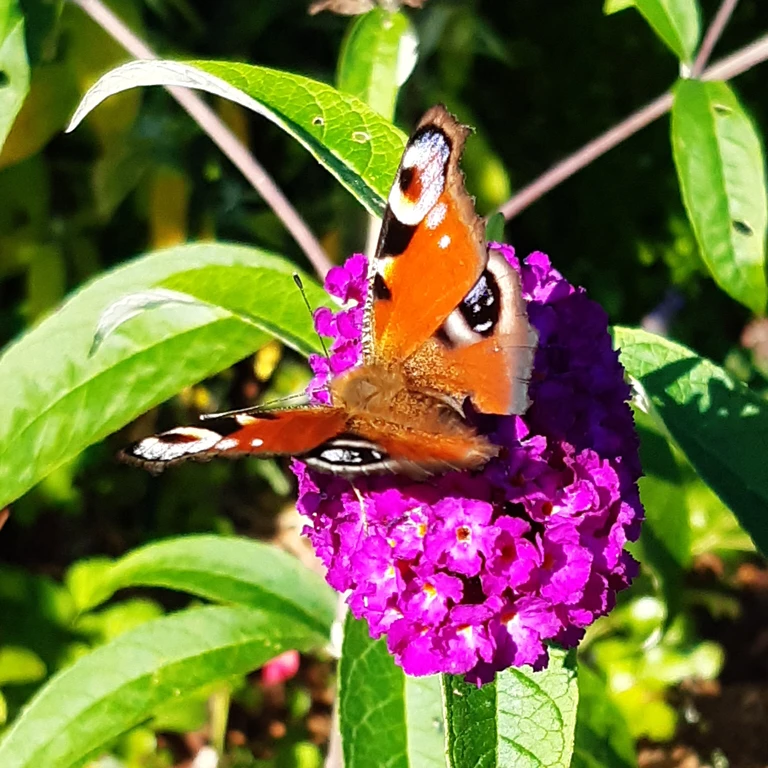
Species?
Aglais io
